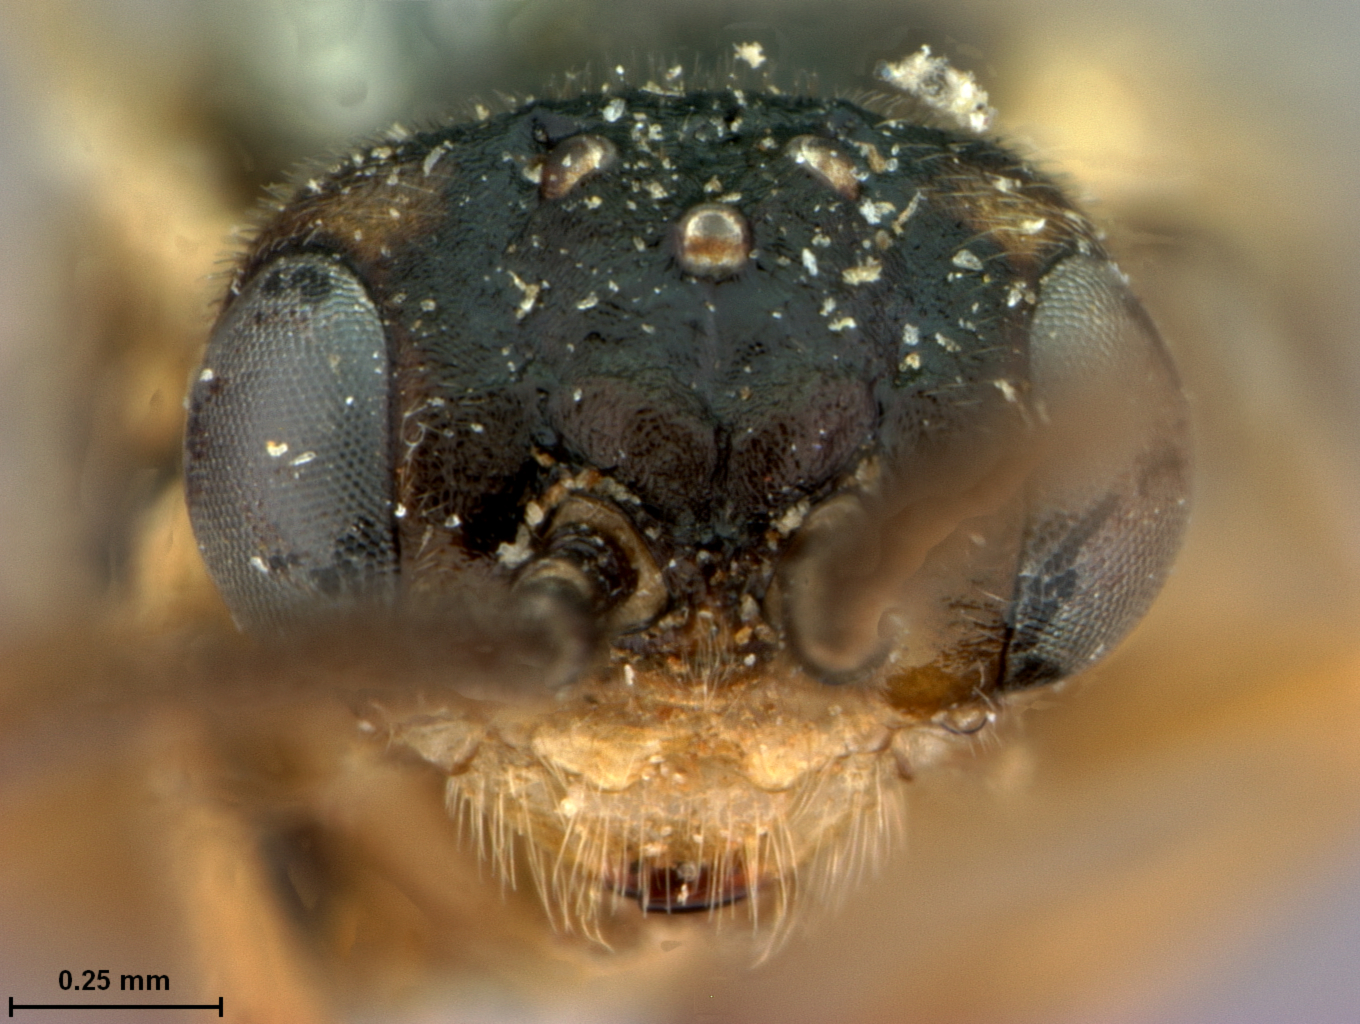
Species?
Pontania rugulosa
